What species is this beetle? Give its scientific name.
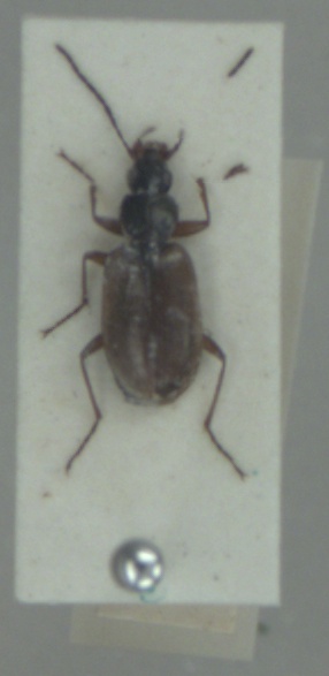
Agonum piceum
